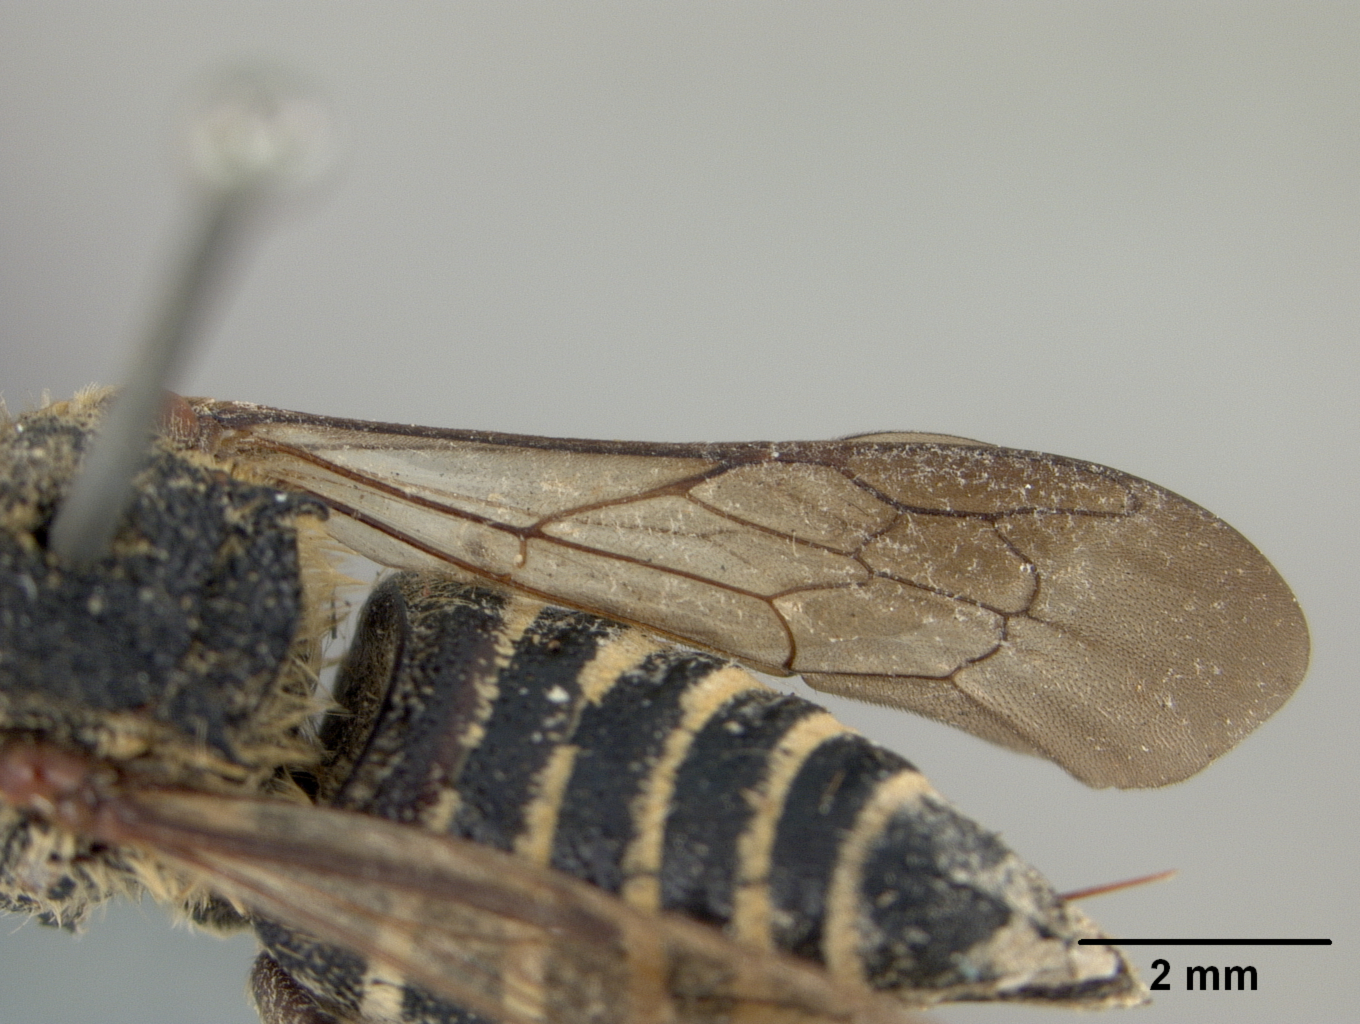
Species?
Coelioxys hakonensis
